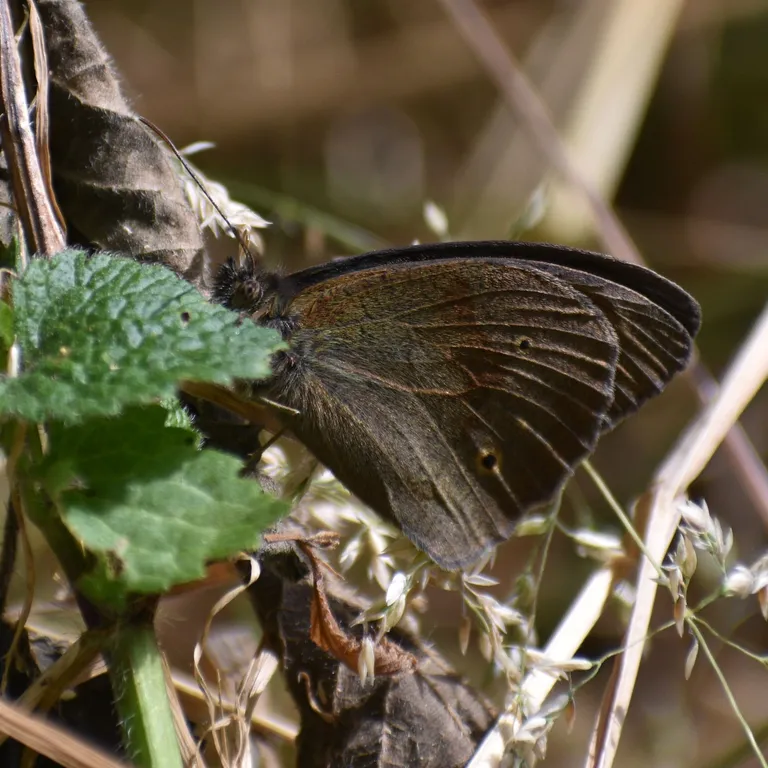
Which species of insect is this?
Maniola jurtina
